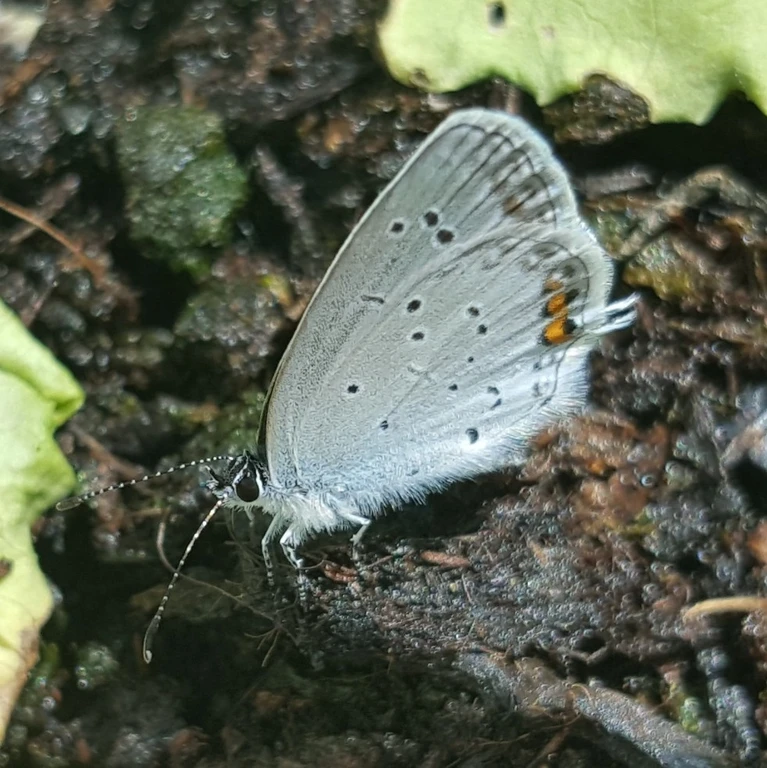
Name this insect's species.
Cupido argiades (also Elkalyce argiades)
